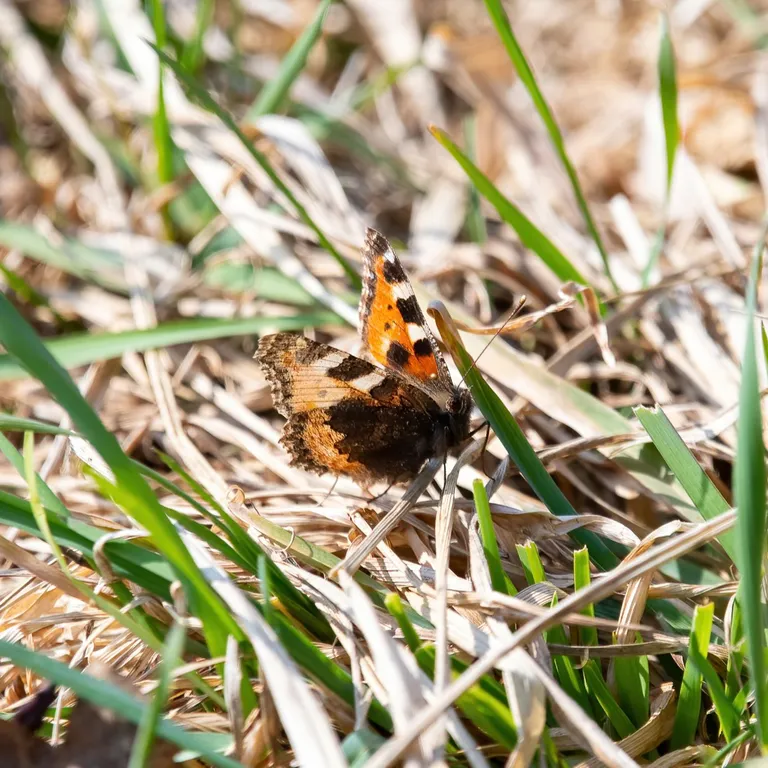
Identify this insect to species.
Aglais urticae
